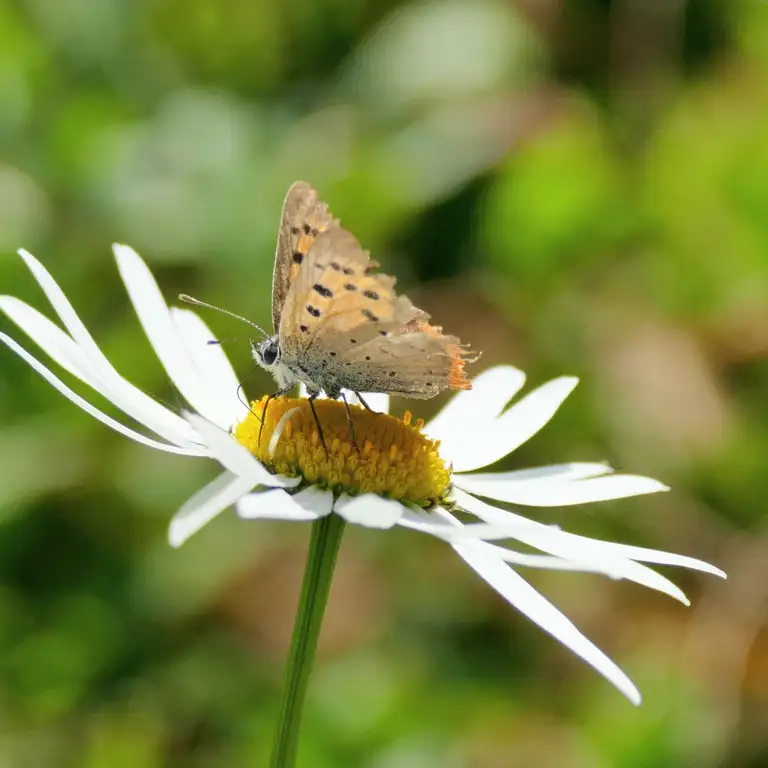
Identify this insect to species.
Lycaena phlaeas
